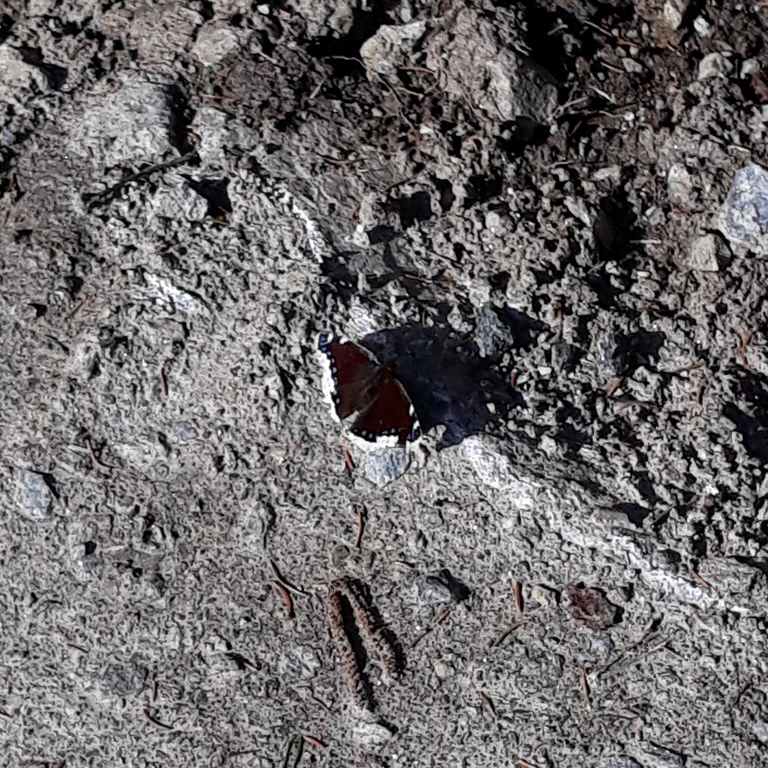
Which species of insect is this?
Nymphalis antiopa
